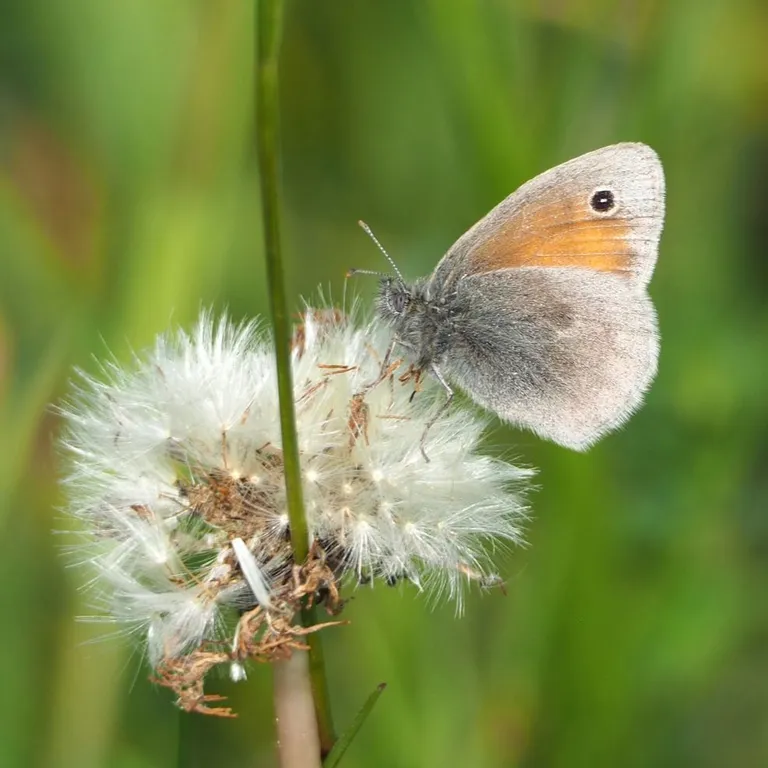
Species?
Coenonympha pamphilus
